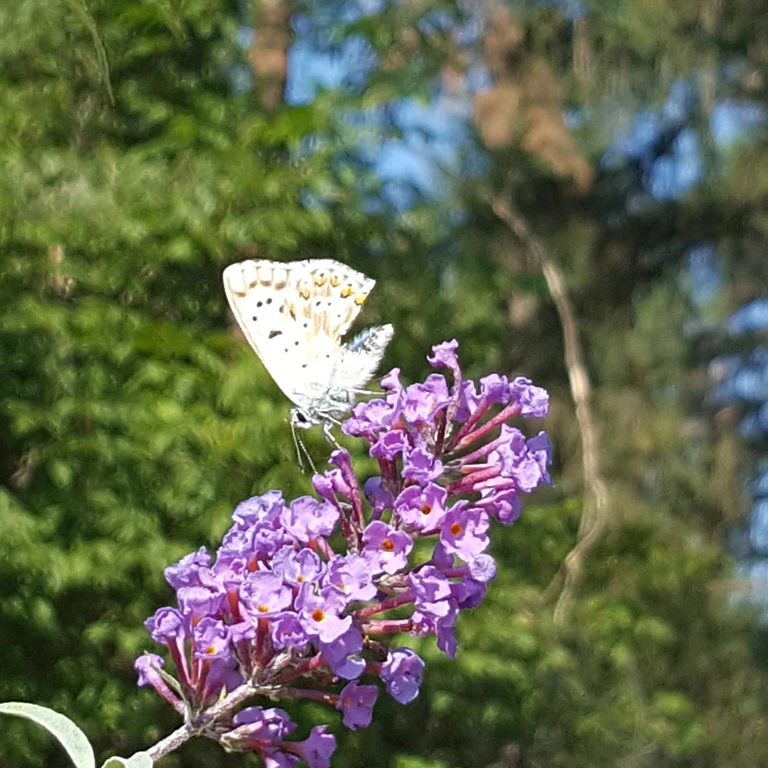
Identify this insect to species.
Lysandra coridon
